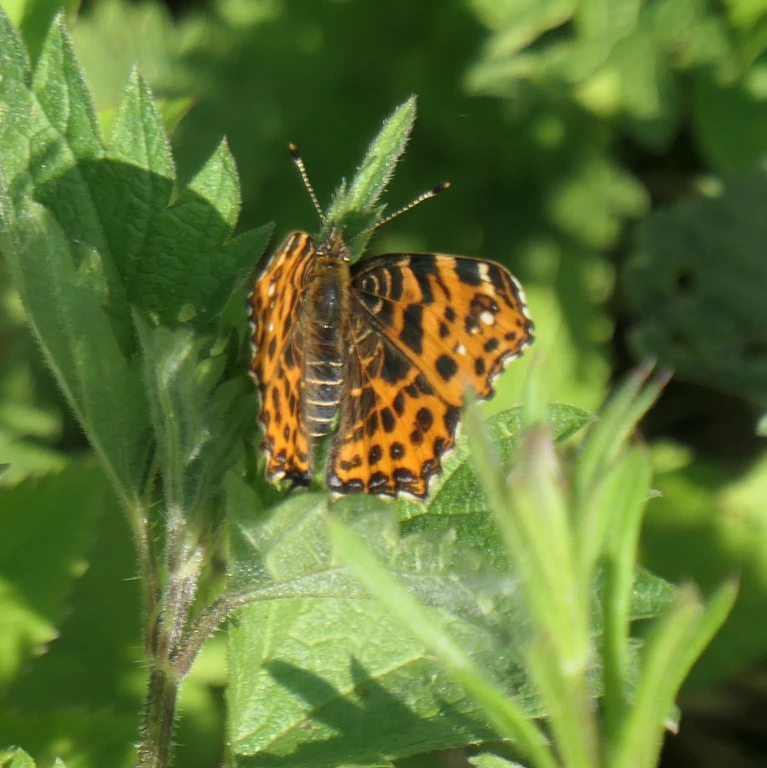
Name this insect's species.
Araschnia levana
